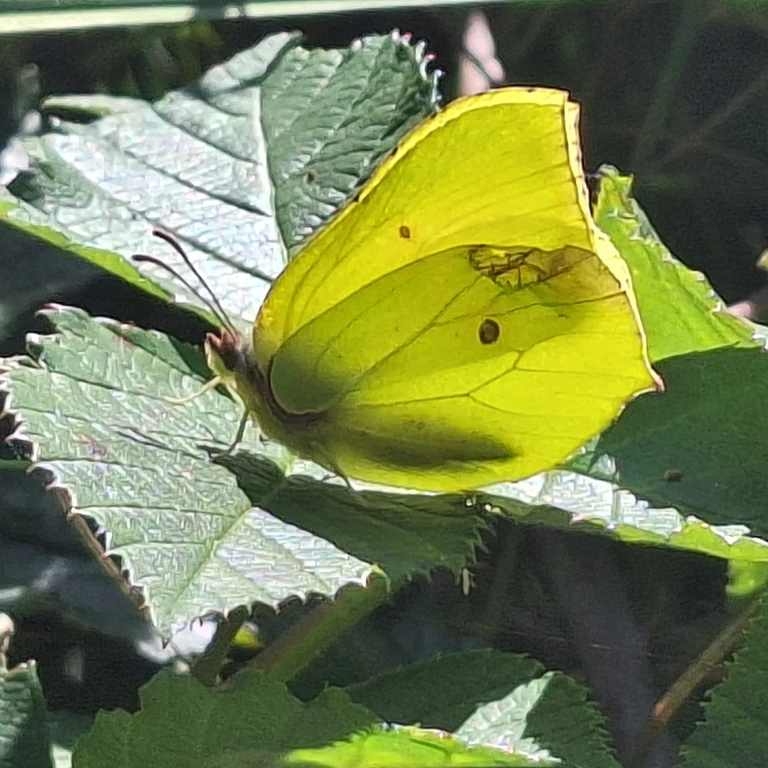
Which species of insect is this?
Gonepteryx rhamni
